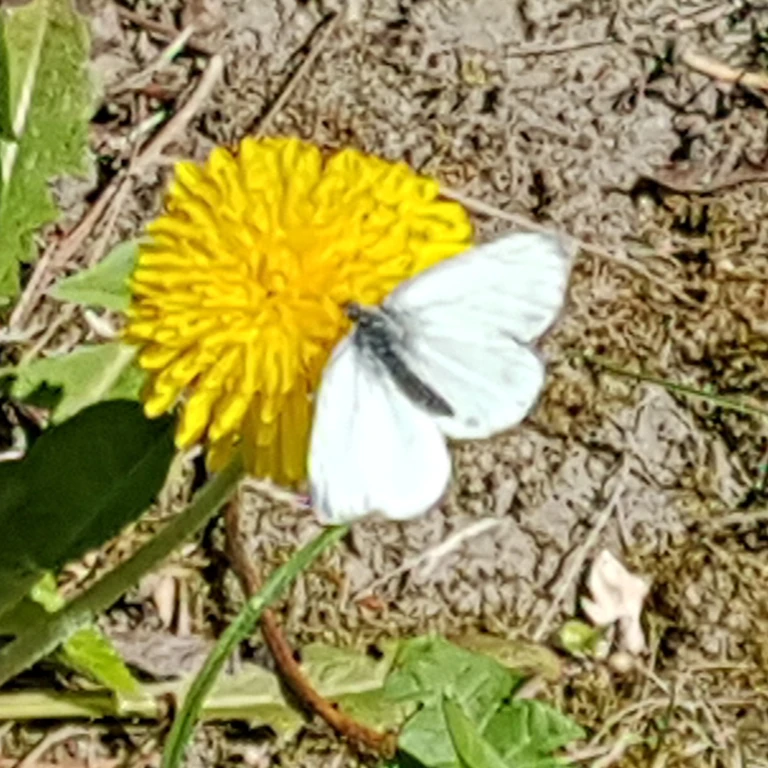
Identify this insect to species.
Pieris napi
